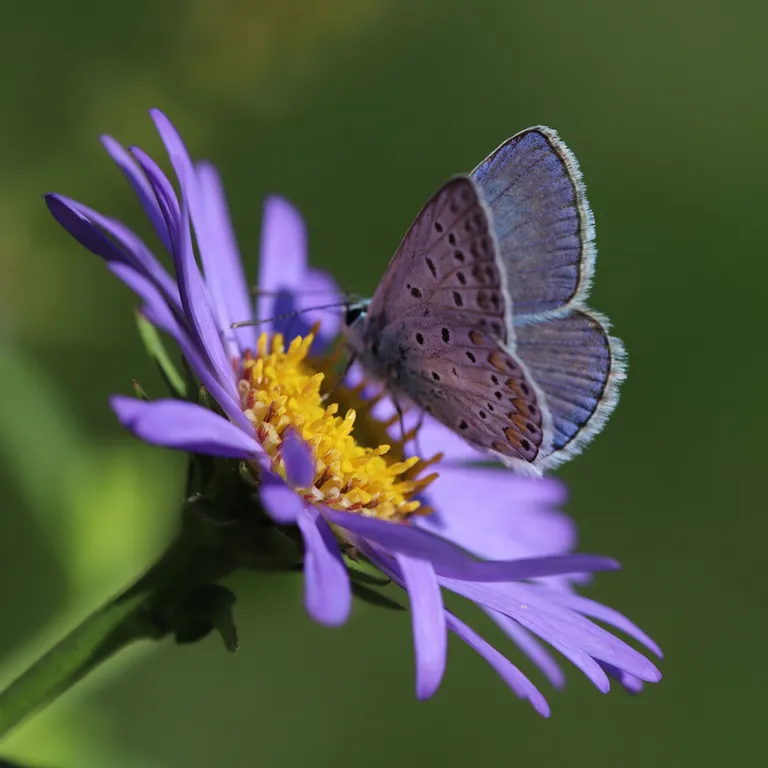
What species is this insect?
Polyommatus icarus
